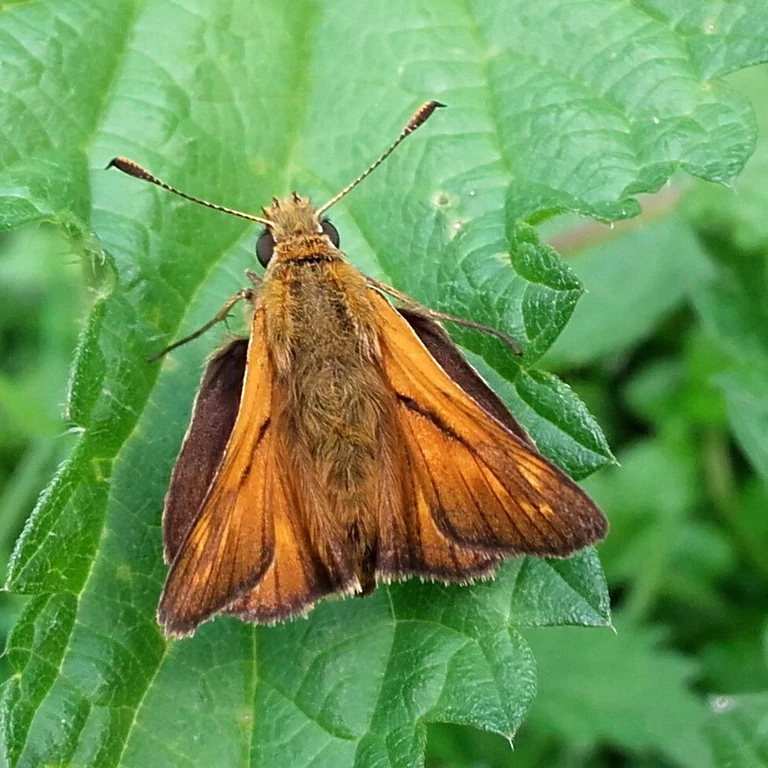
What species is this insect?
Ochlodes sylvanus (also Ochlodes venata)
